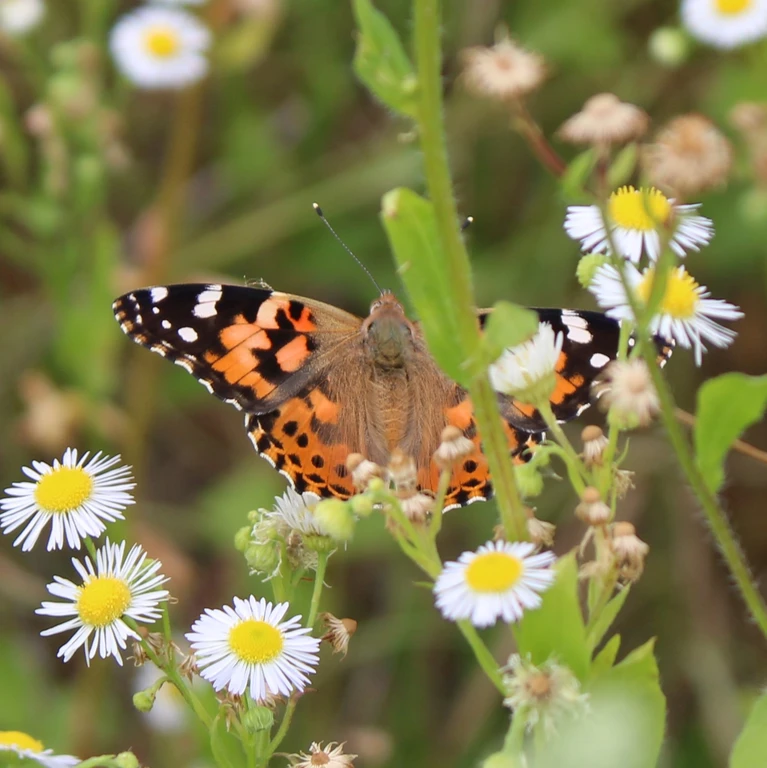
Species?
Vanessa cardui
